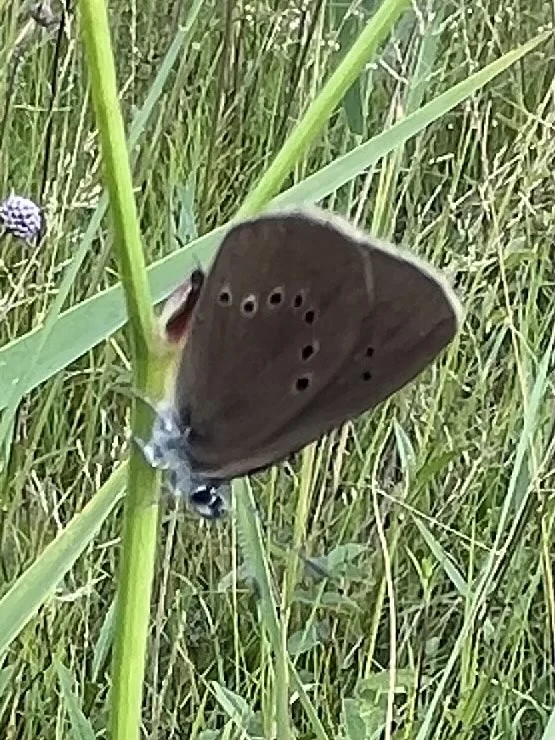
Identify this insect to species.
Phengaris nausithous (also Maculinea nausithous)
